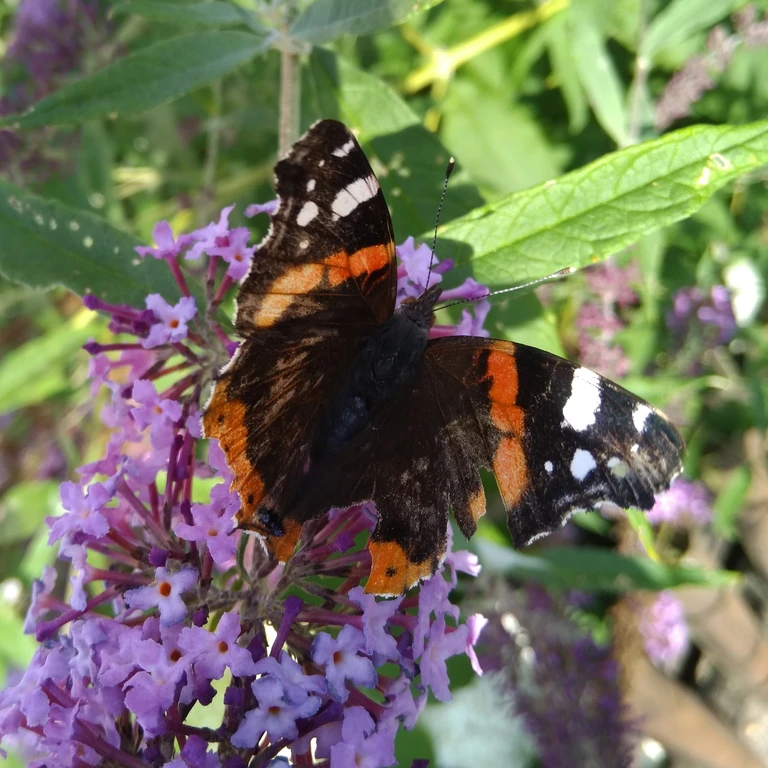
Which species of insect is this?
Vanessa atalanta
